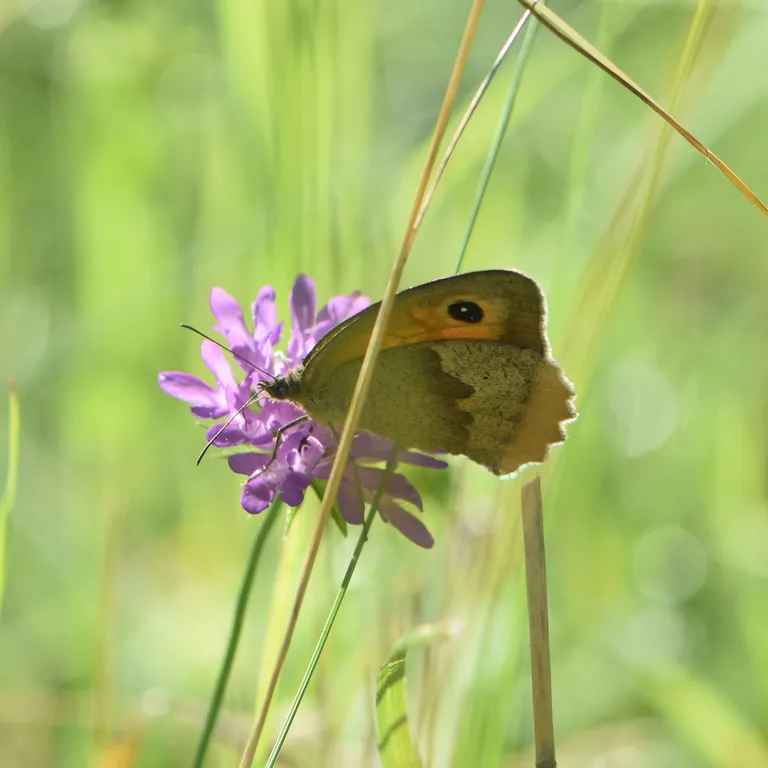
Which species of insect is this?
Maniola jurtina
